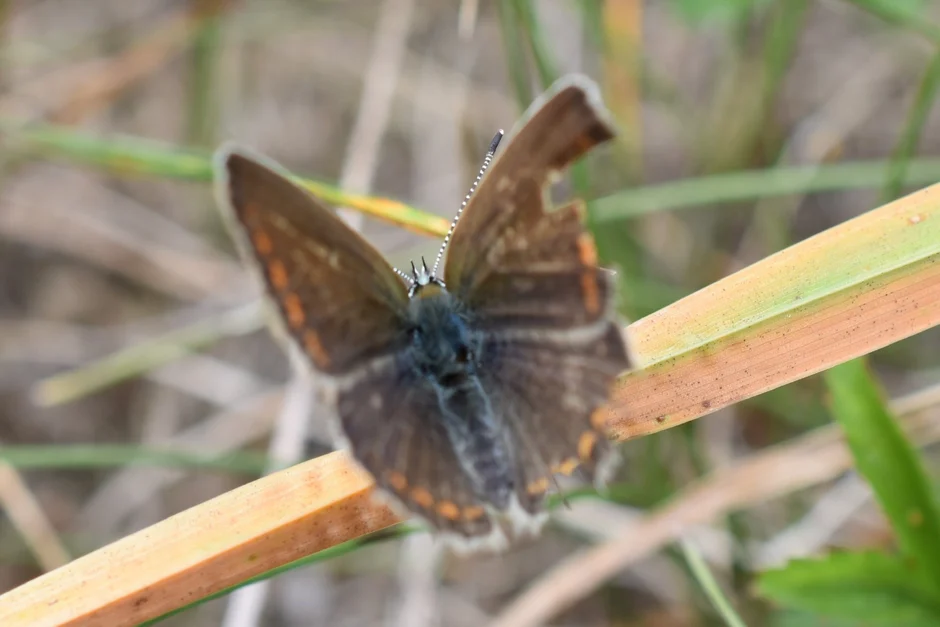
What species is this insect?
Polyommatus icarus
